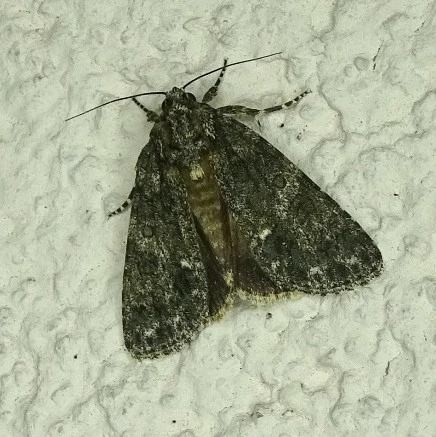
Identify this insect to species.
Acronicta rumicis
